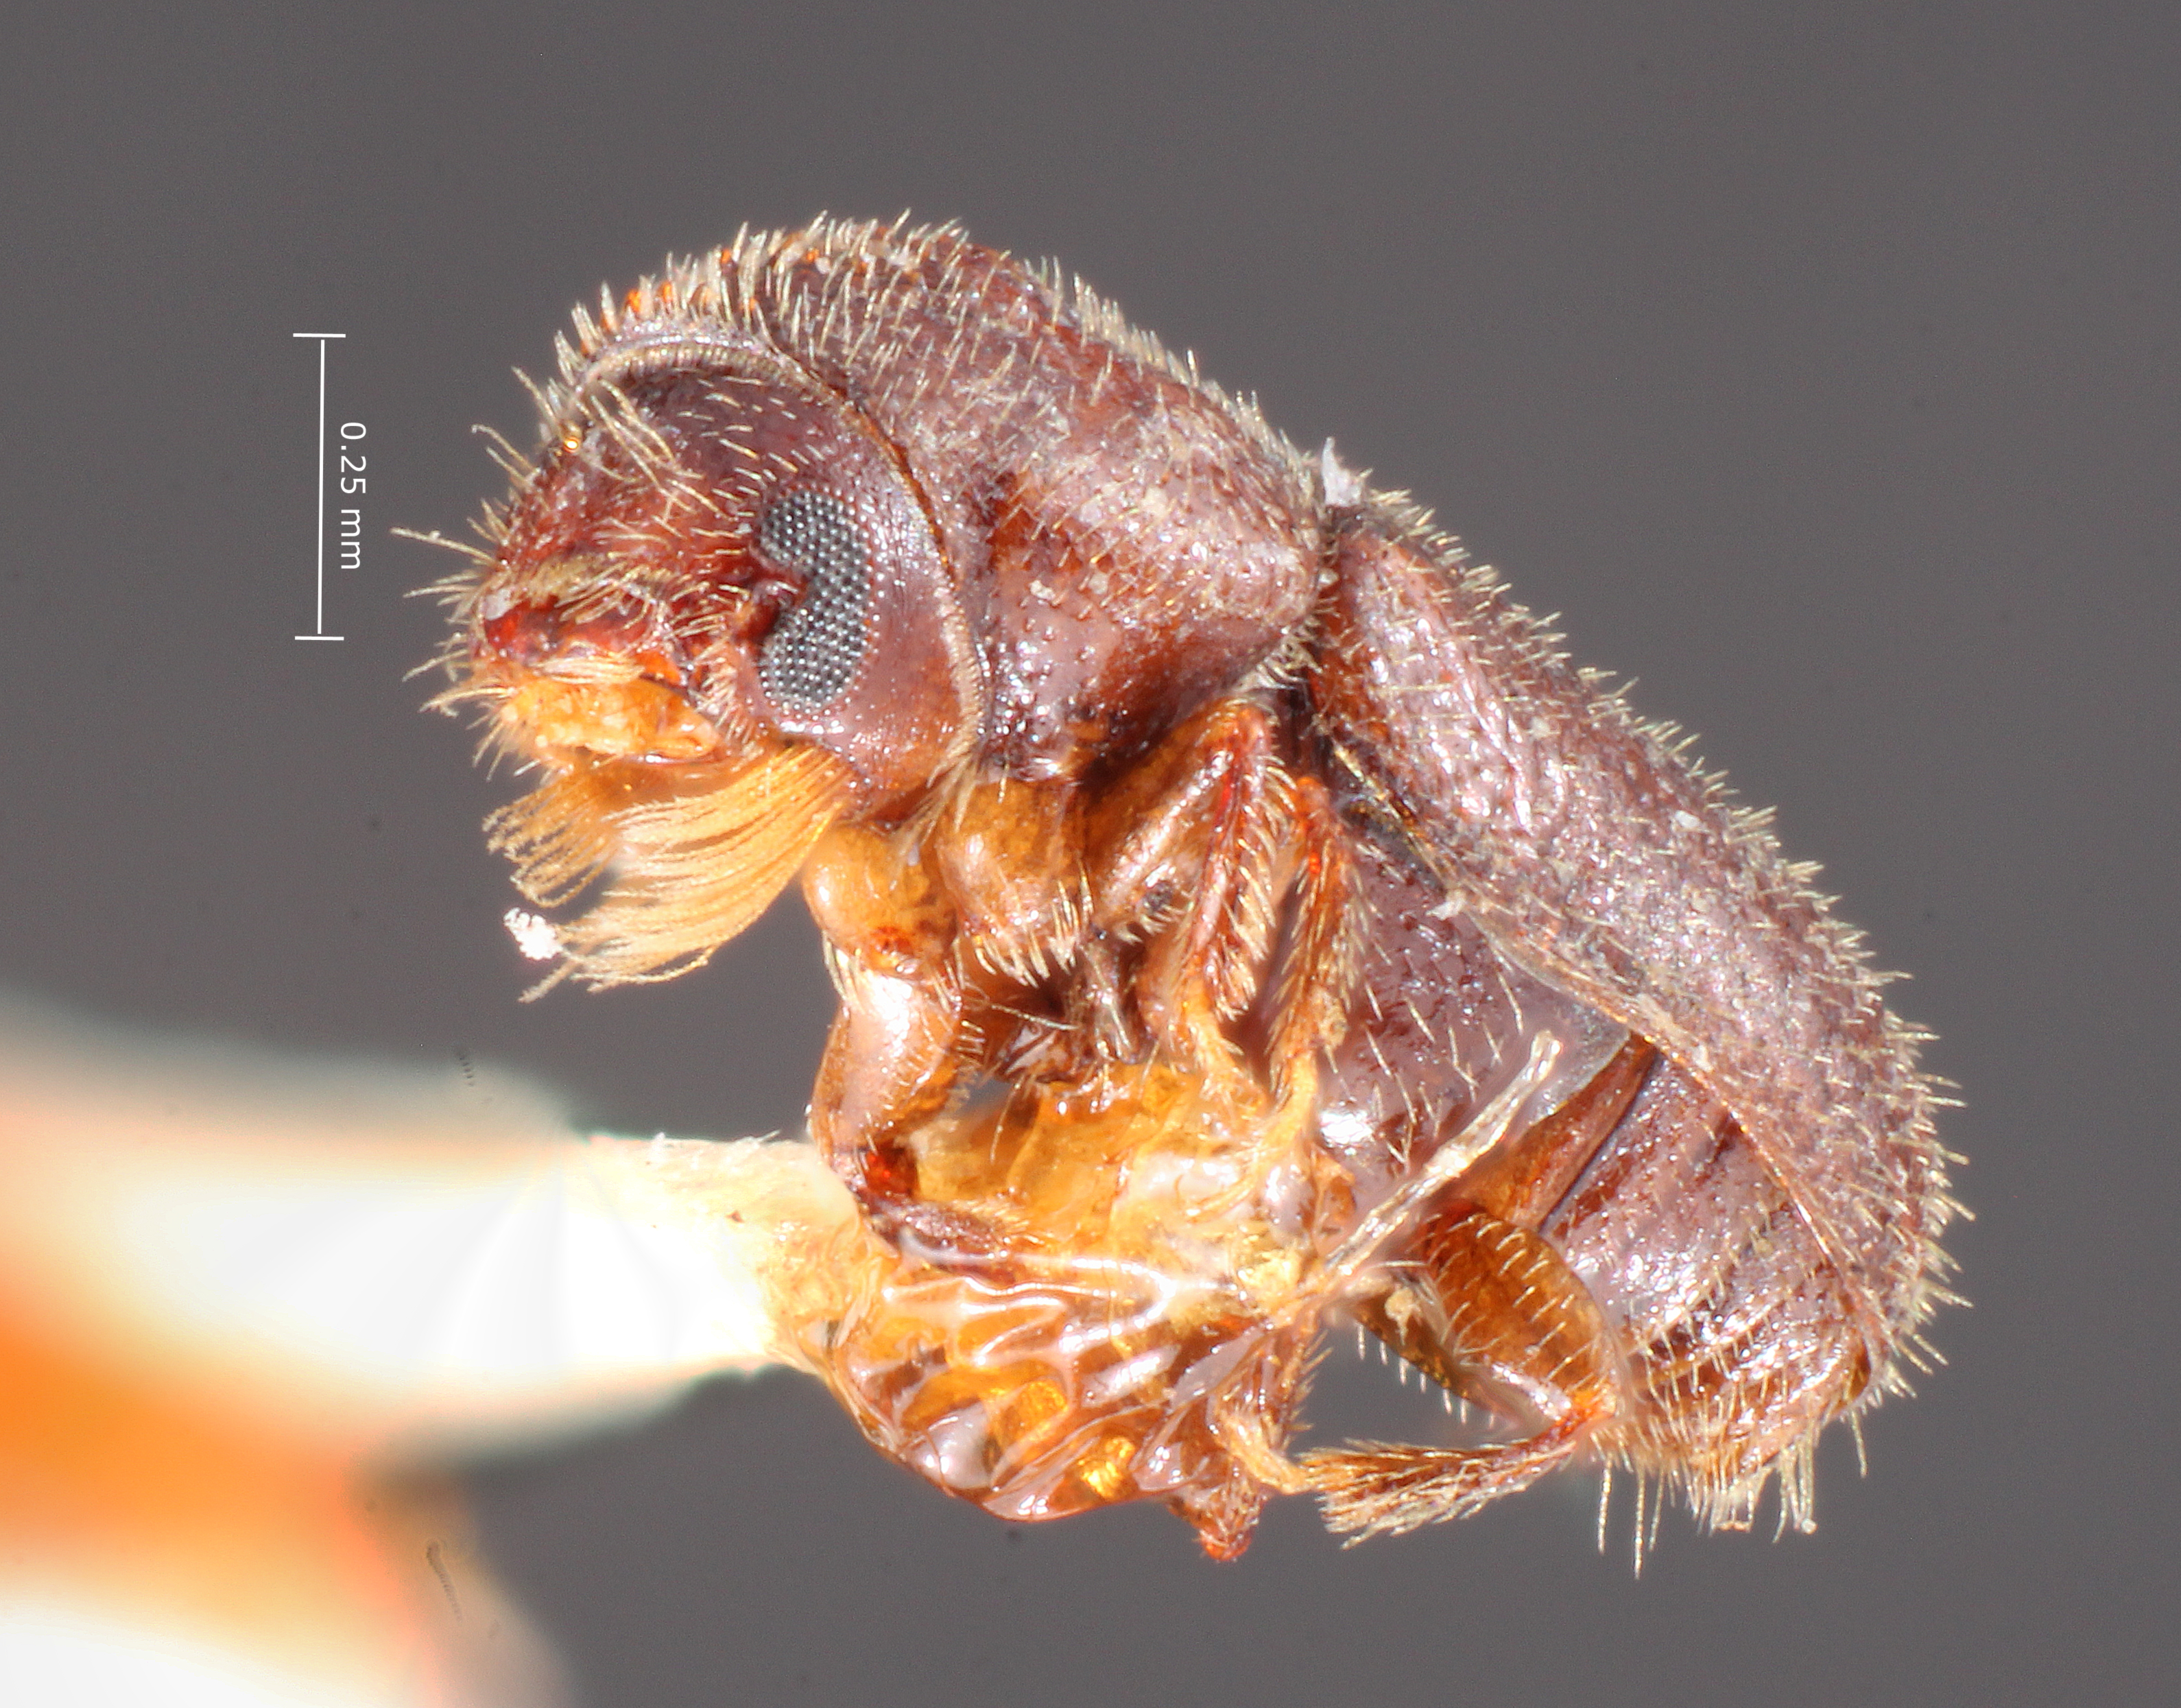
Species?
Pityophilus barbatus
